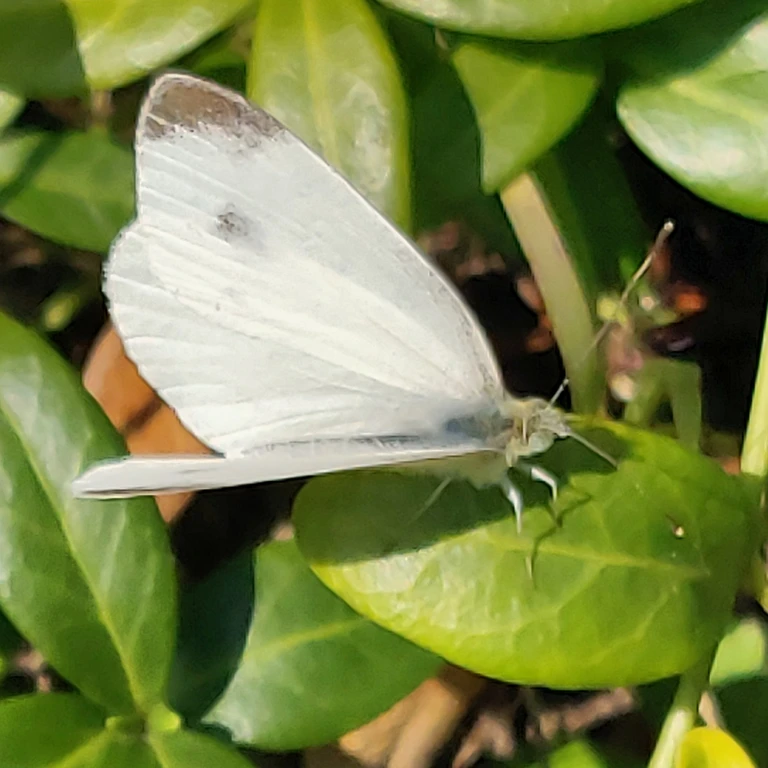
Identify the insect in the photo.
Pieris rapae
